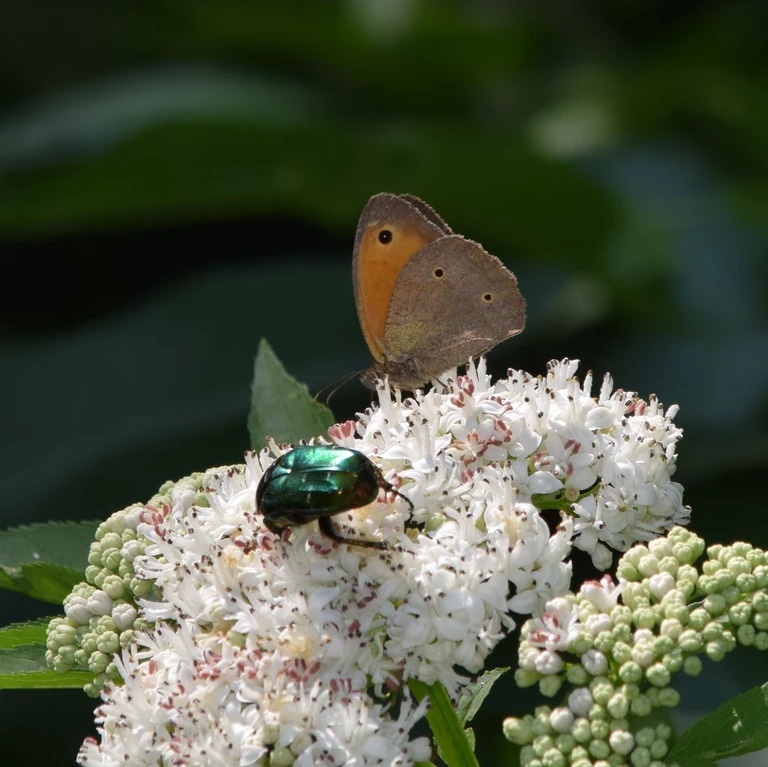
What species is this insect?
Maniola jurtina
